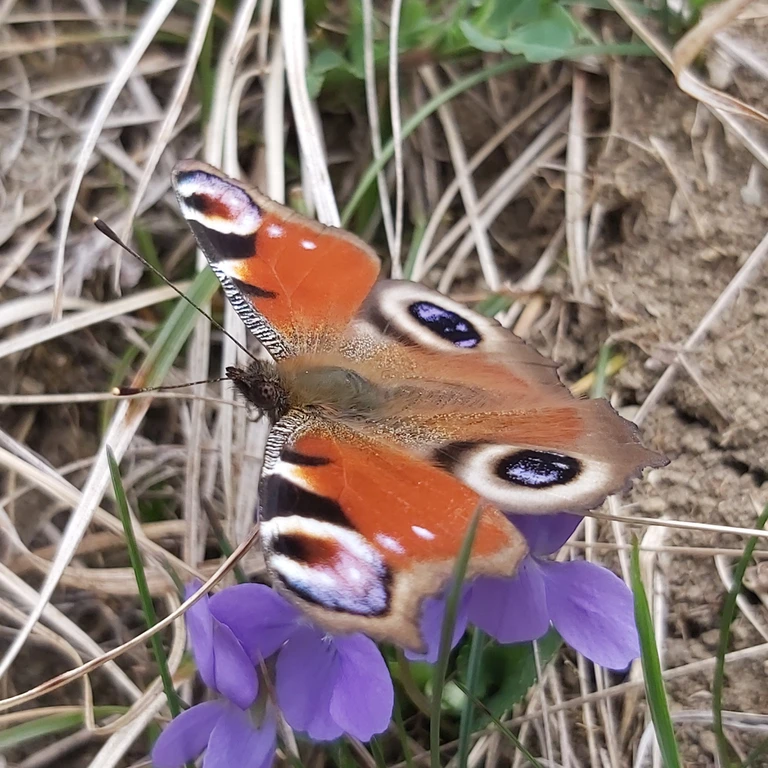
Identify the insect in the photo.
Aglais io
